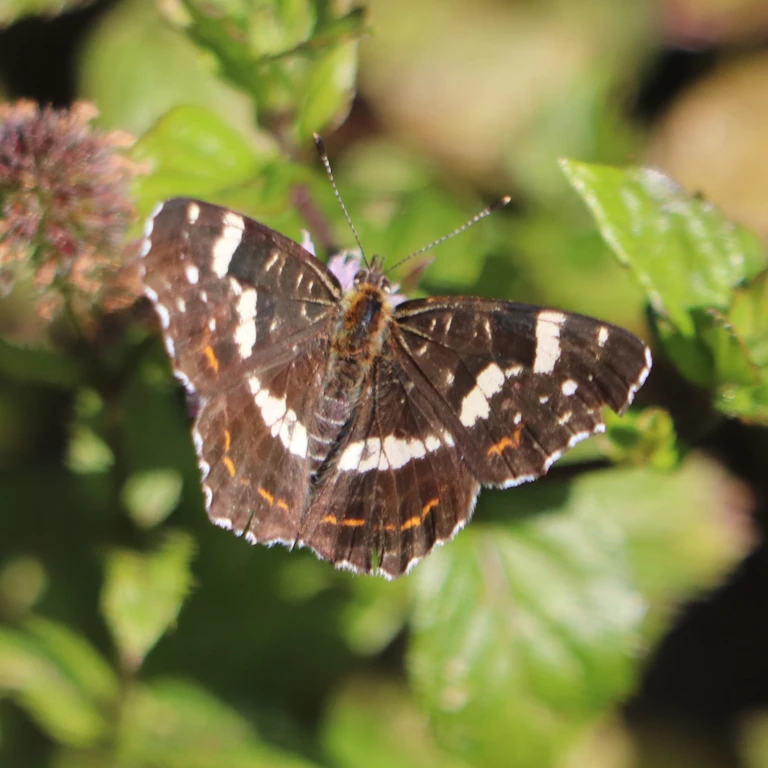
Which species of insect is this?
Araschnia levana
